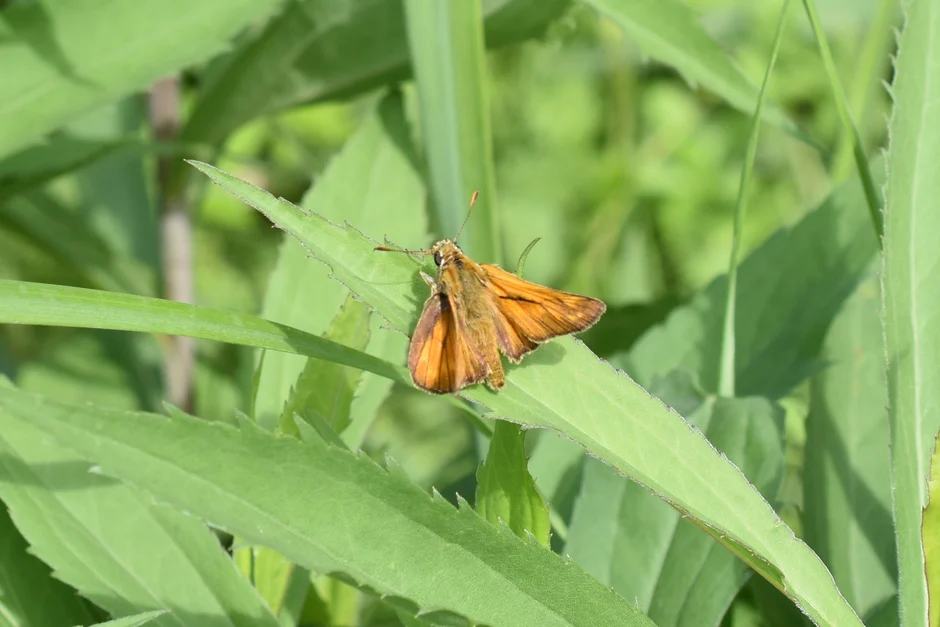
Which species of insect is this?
Ochlodes sylvanus (also Ochlodes venata)
